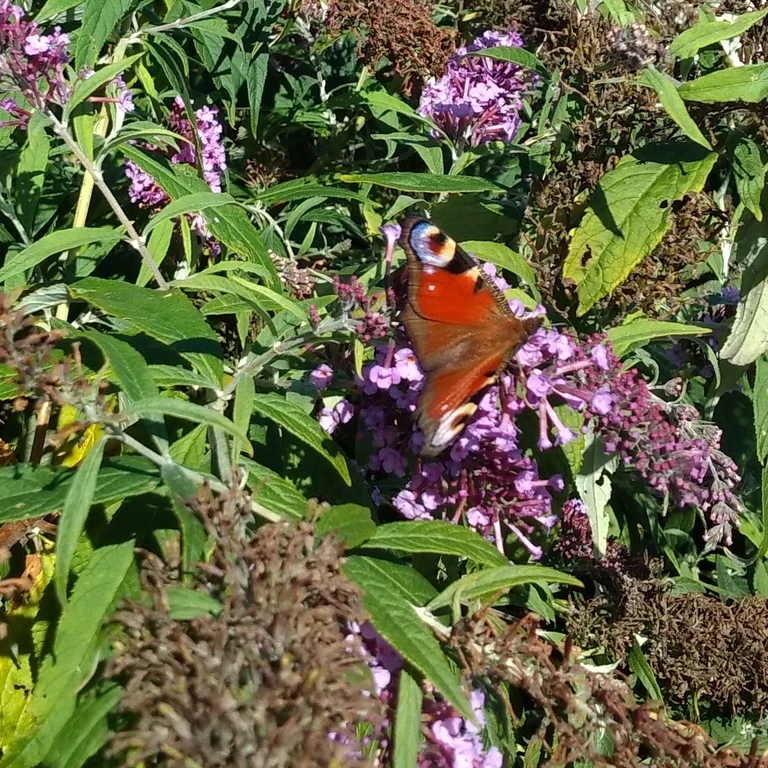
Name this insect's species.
Aglais io
